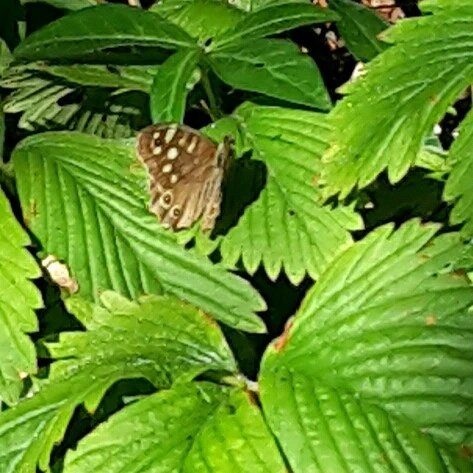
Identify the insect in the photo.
Pararge aegeria
